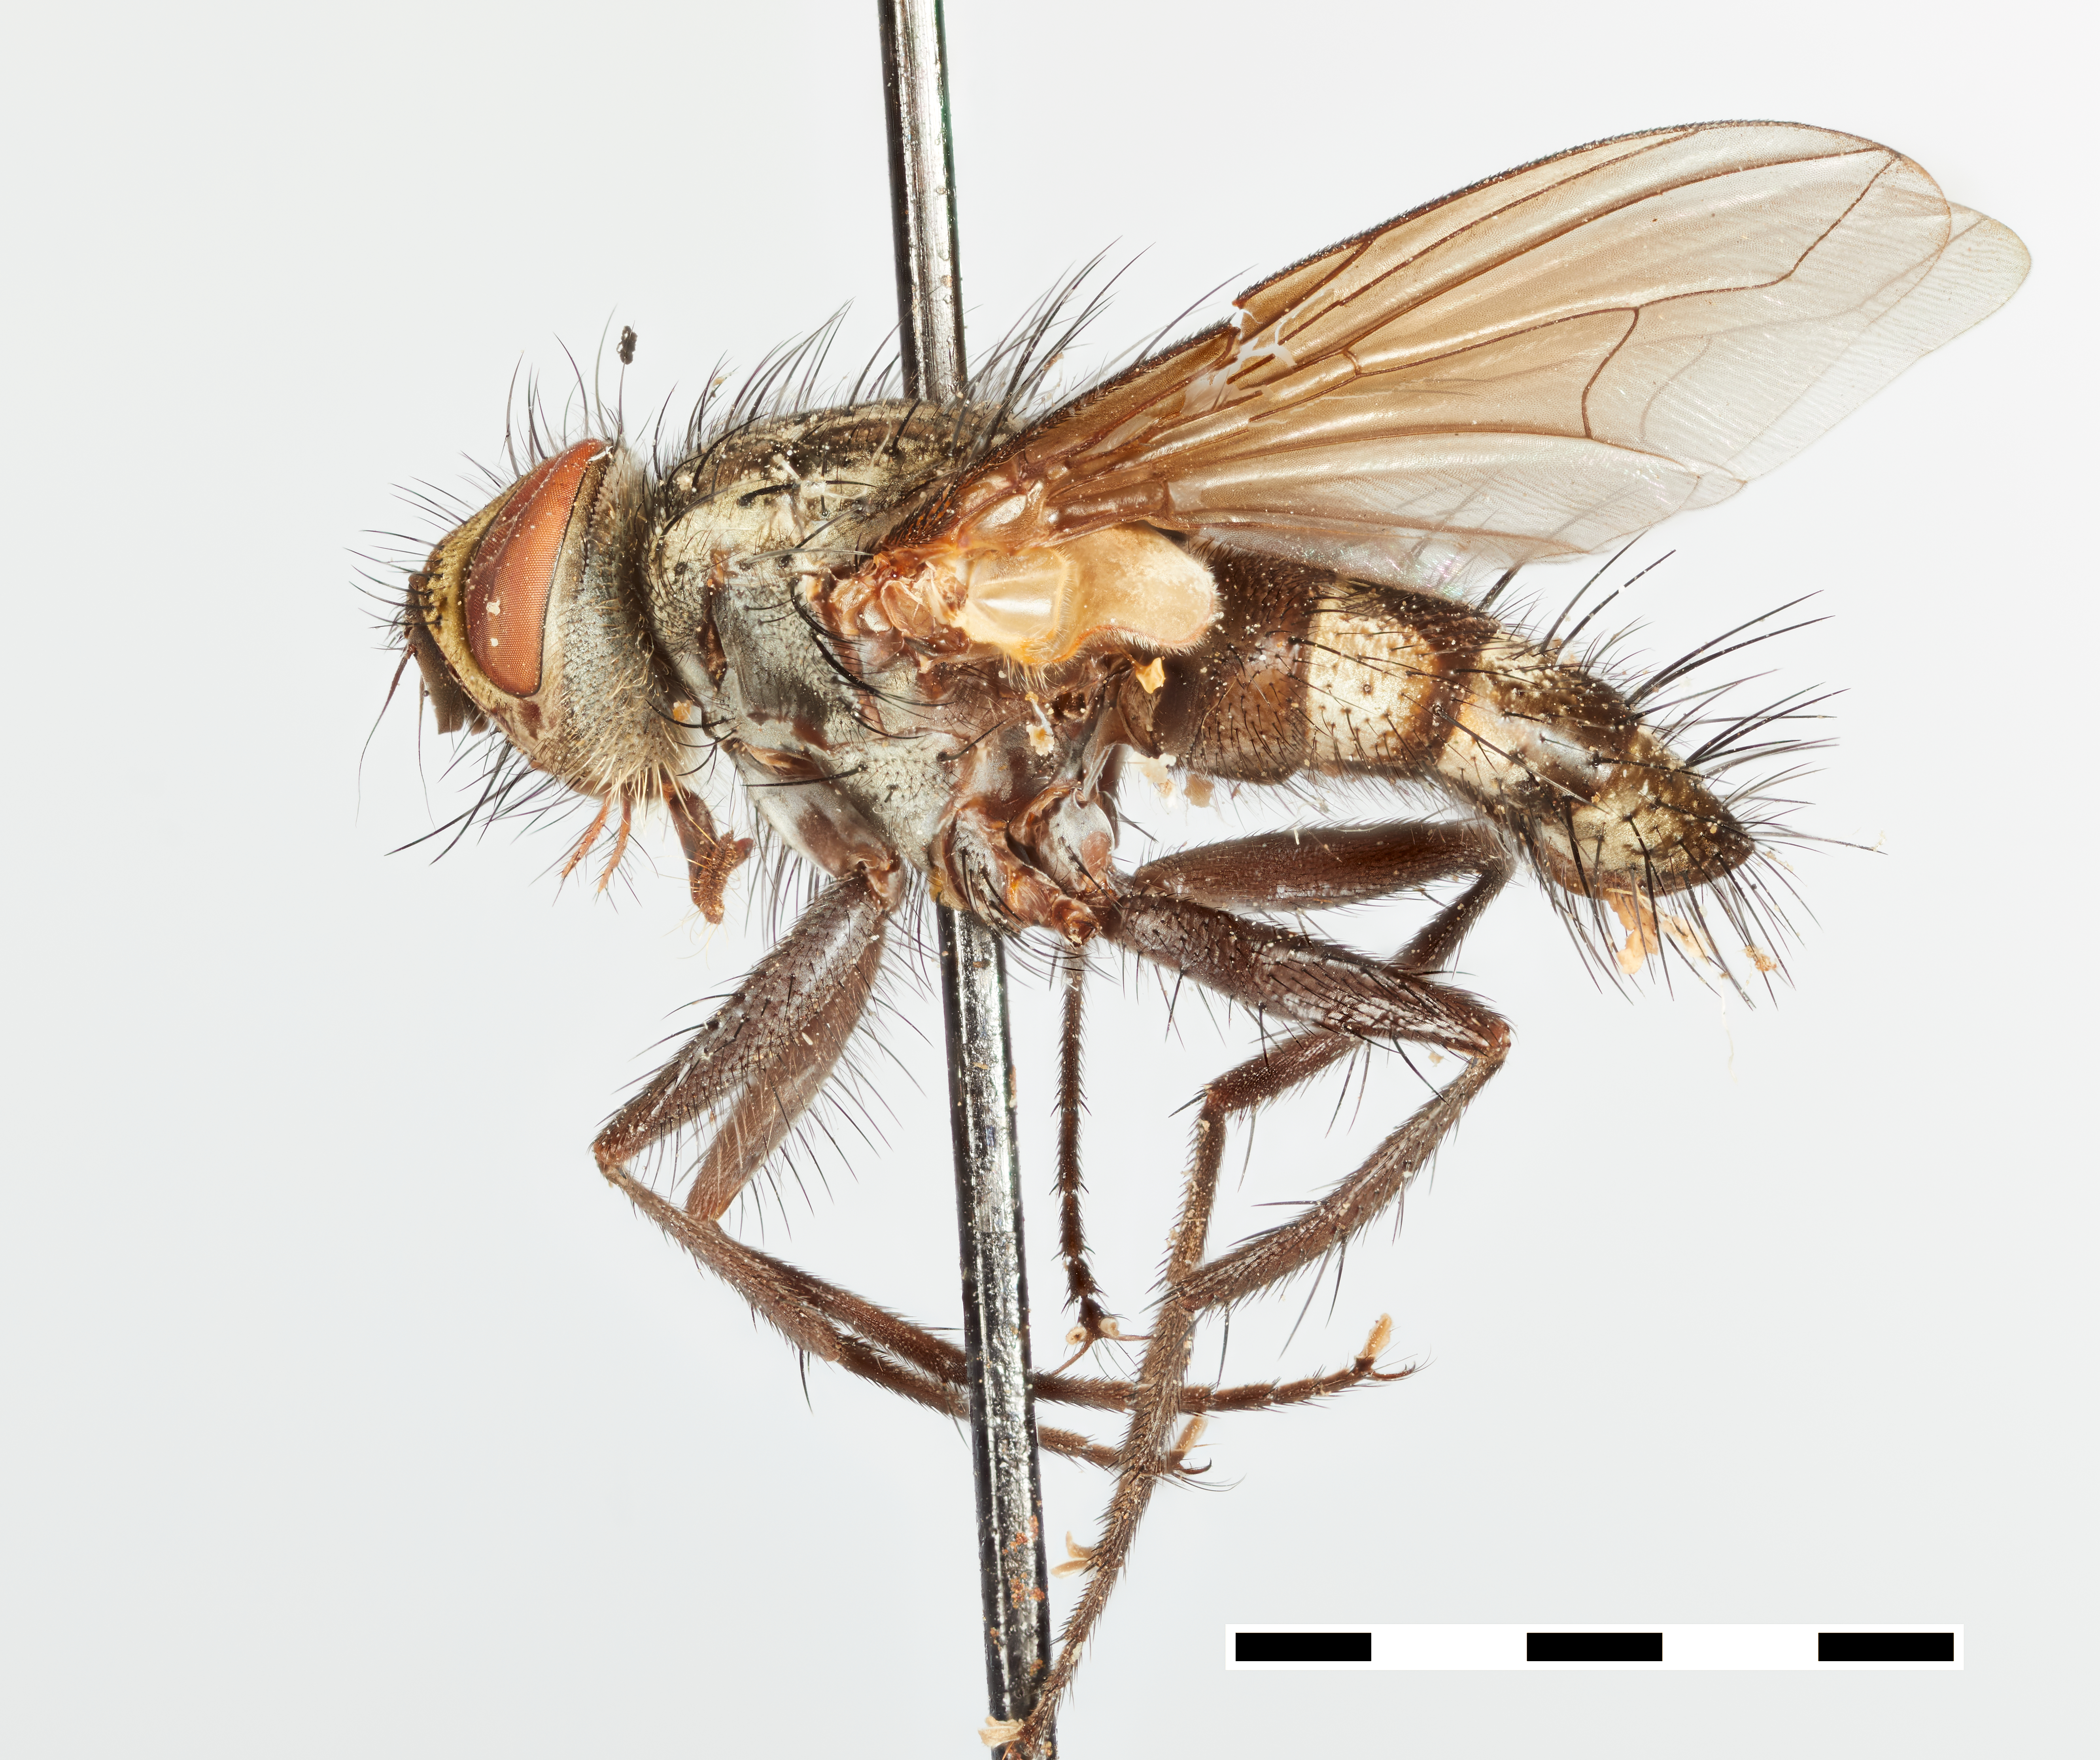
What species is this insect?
Spathimeigenia obscura
